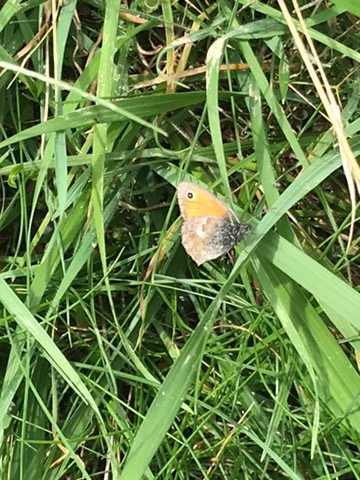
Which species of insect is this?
Coenonympha pamphilus
